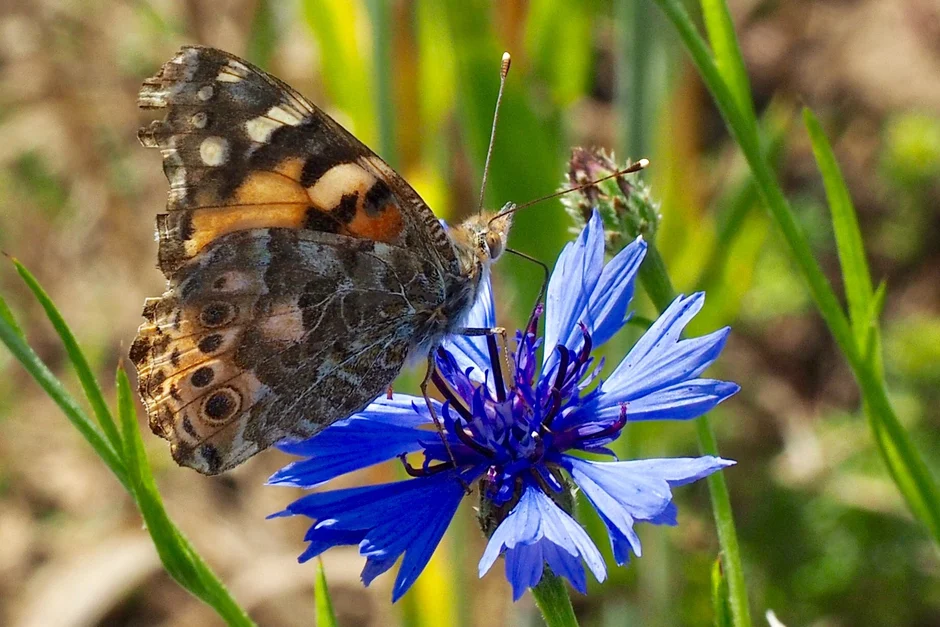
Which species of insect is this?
Vanessa cardui
